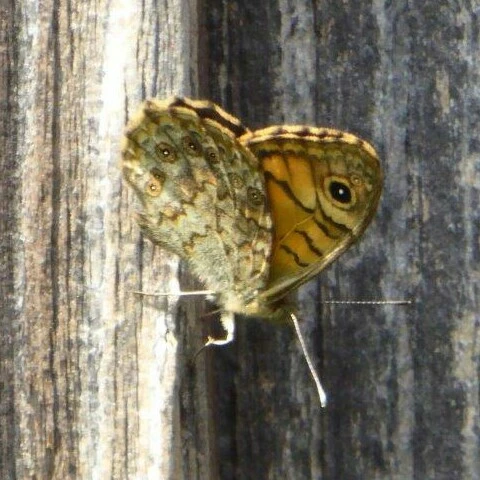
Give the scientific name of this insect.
Lasiommata megera (also Pararge megera)
